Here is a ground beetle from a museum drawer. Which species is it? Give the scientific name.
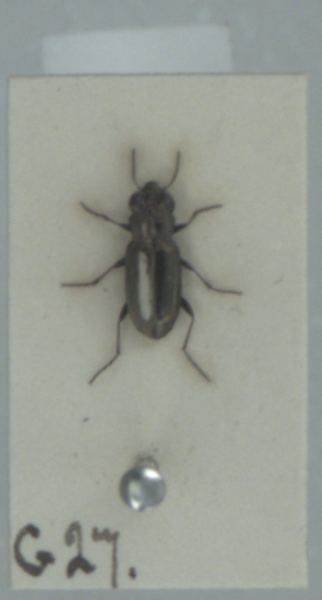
Notiophilus substriatus
